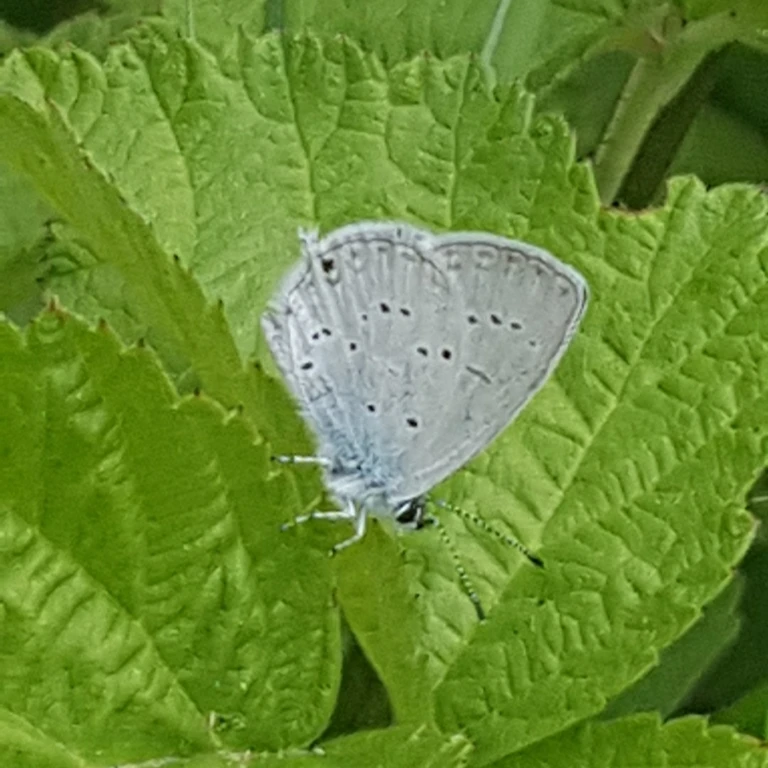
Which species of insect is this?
Cupido decolorata (also Elkalyce decolorata)
